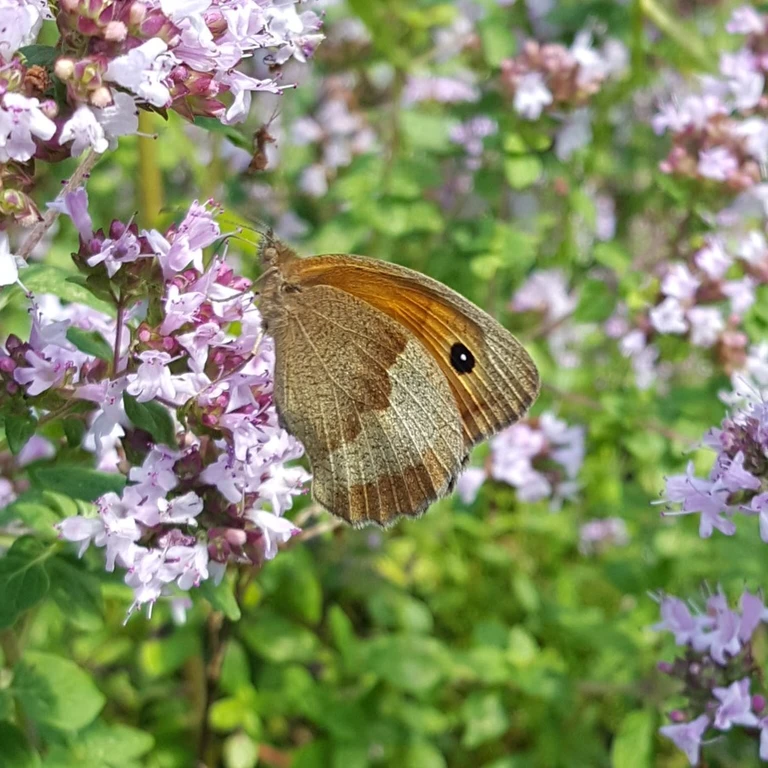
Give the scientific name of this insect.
Maniola jurtina
